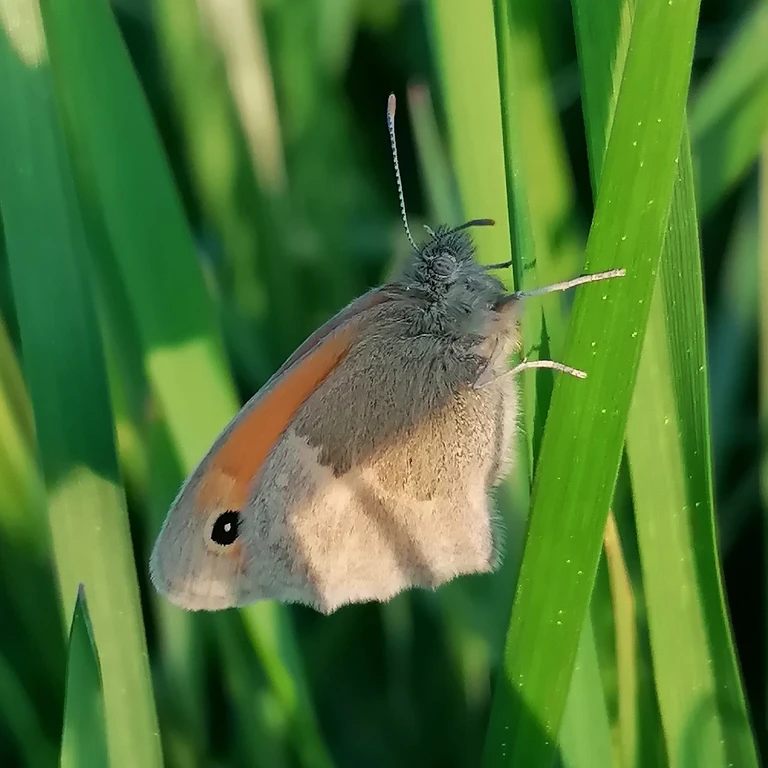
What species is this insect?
Coenonympha pamphilus
